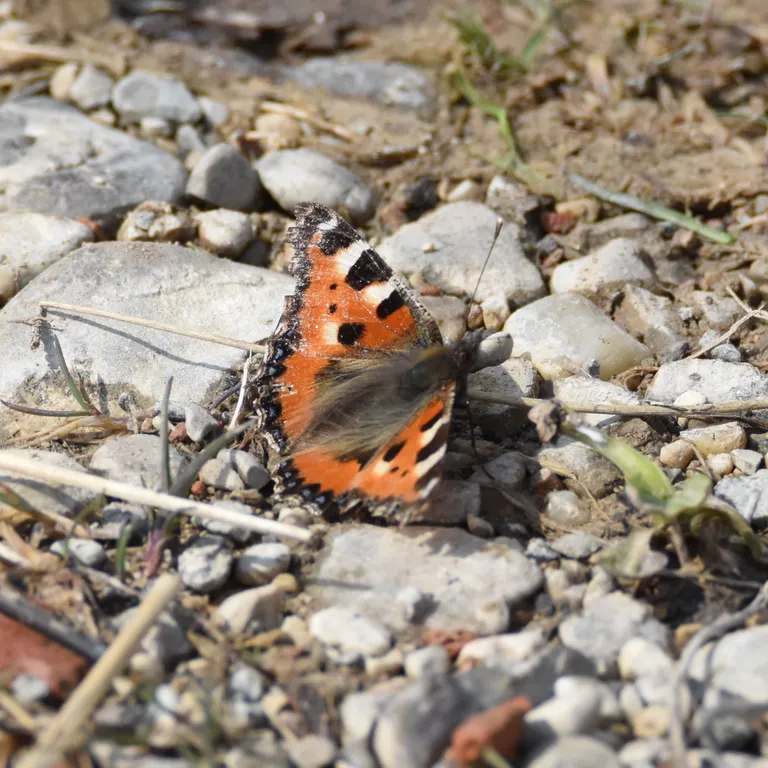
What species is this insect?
Aglais urticae
